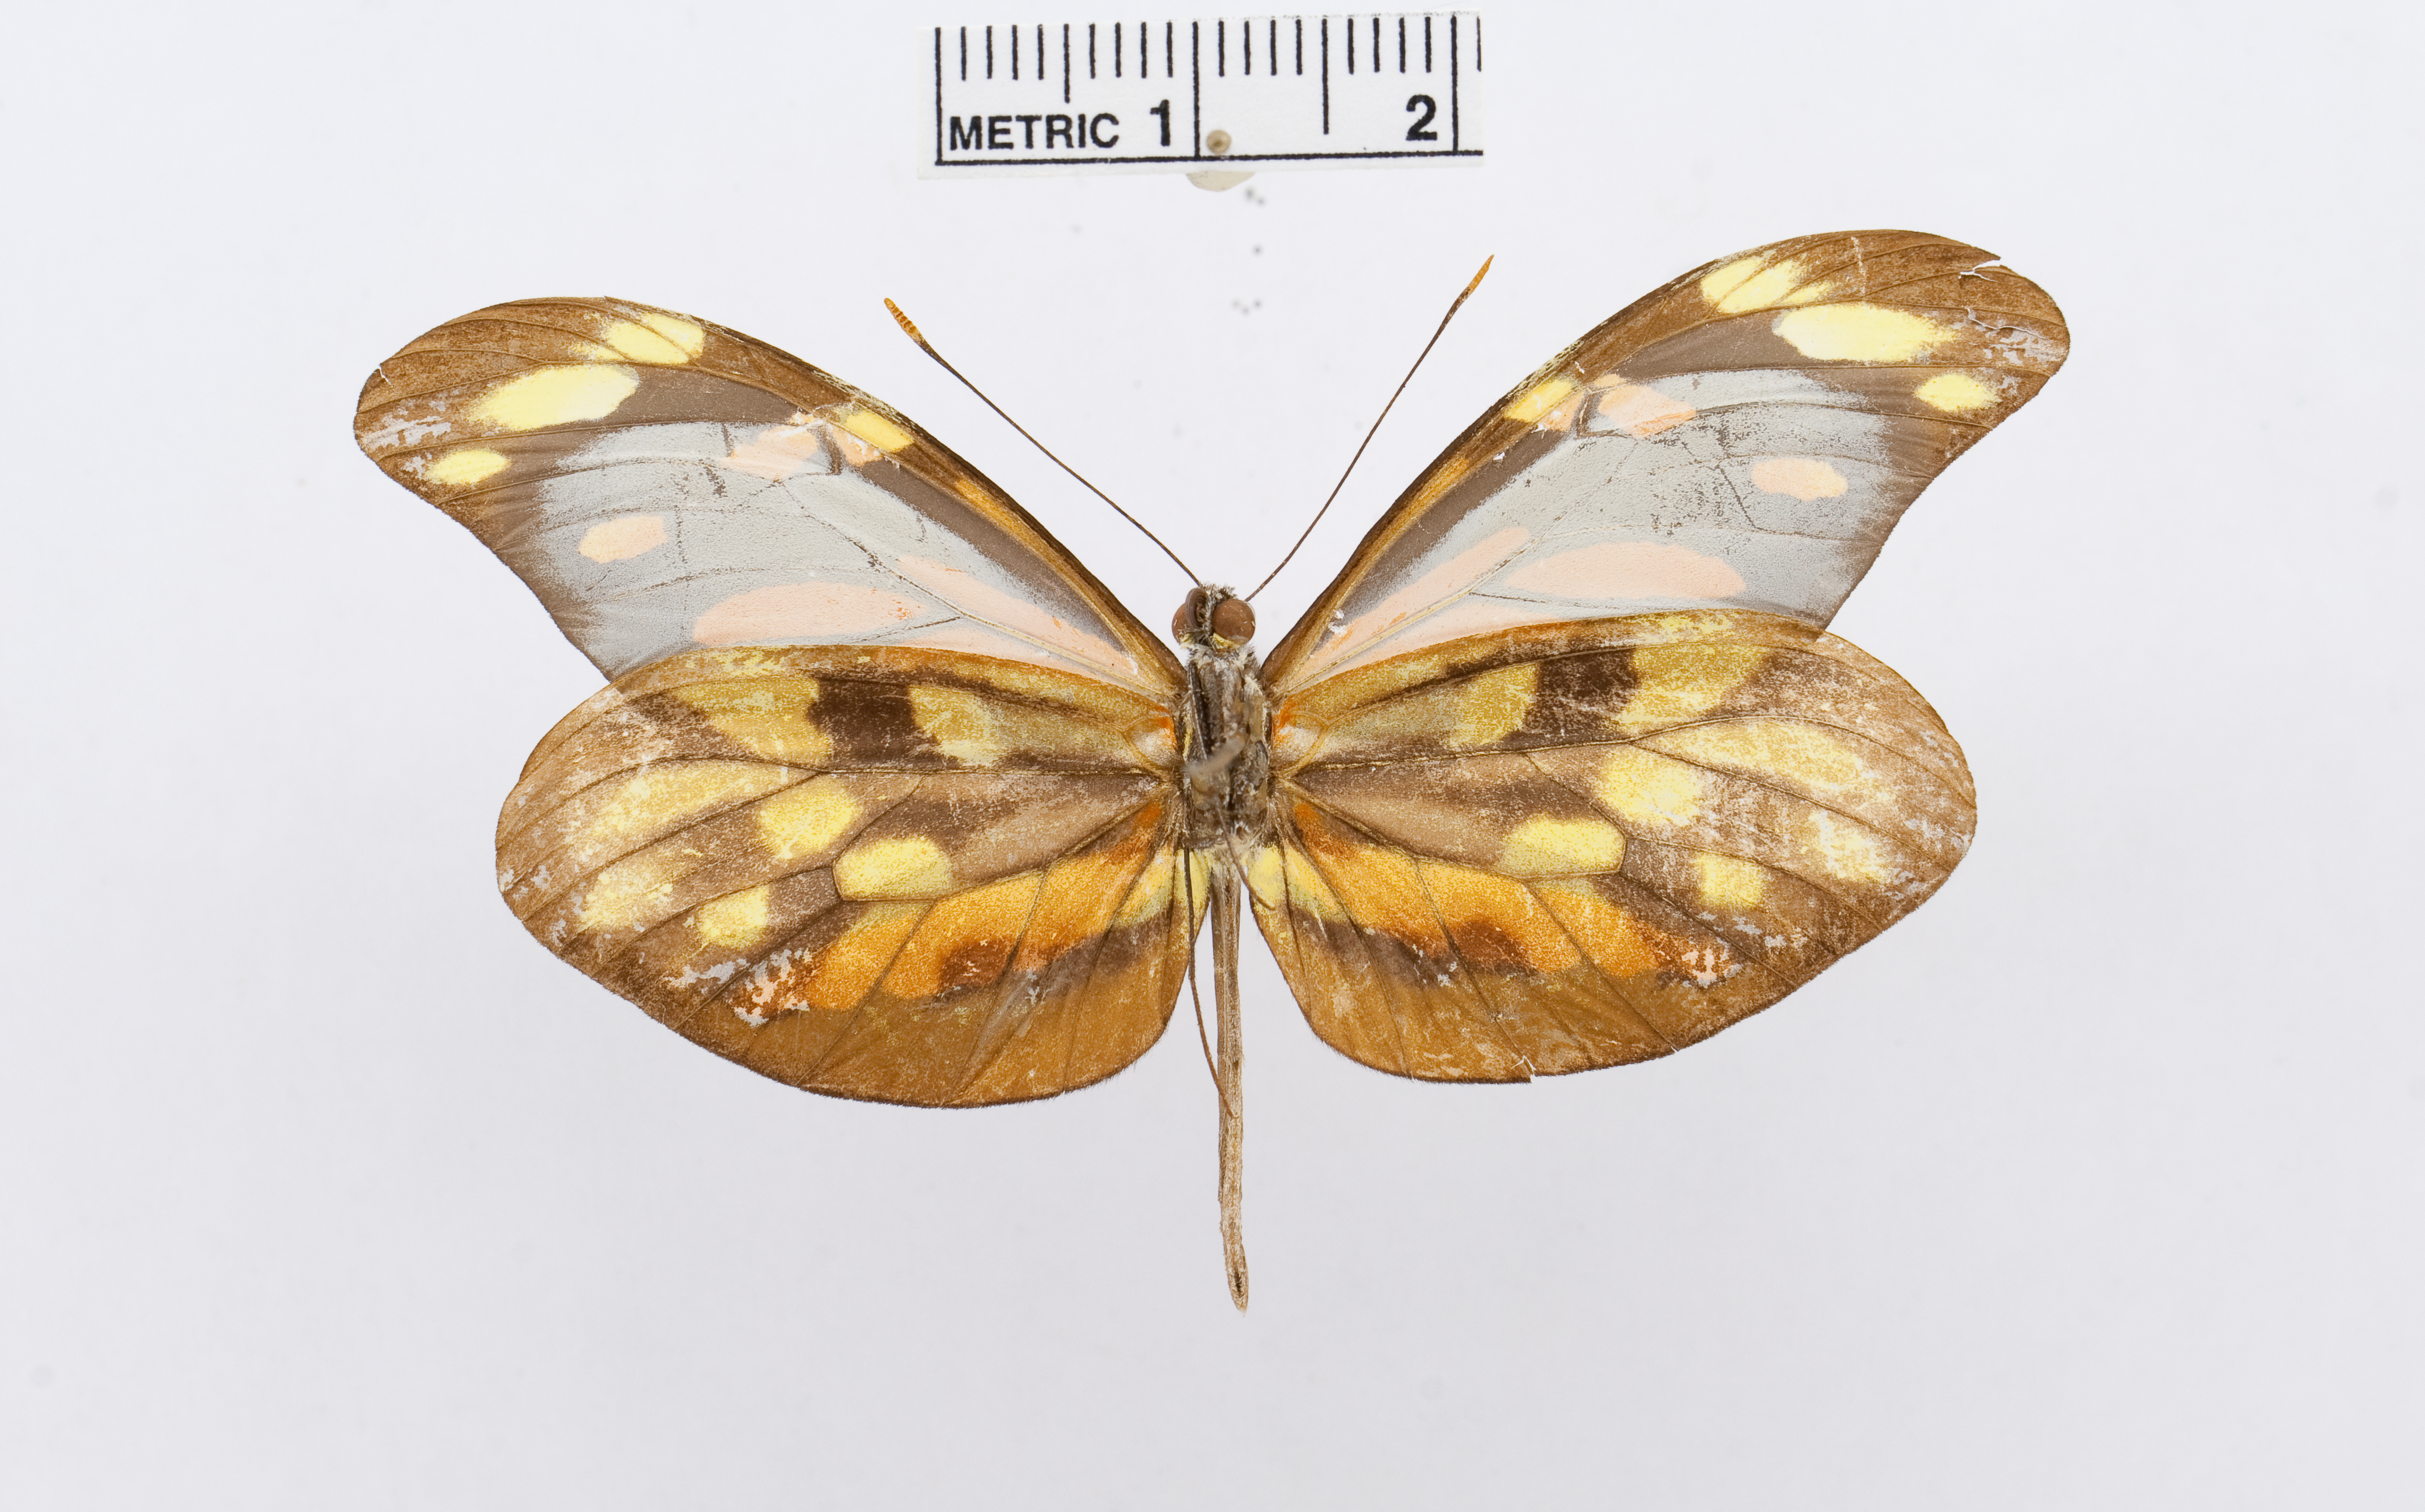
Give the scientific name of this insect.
Dismorphia amphione
